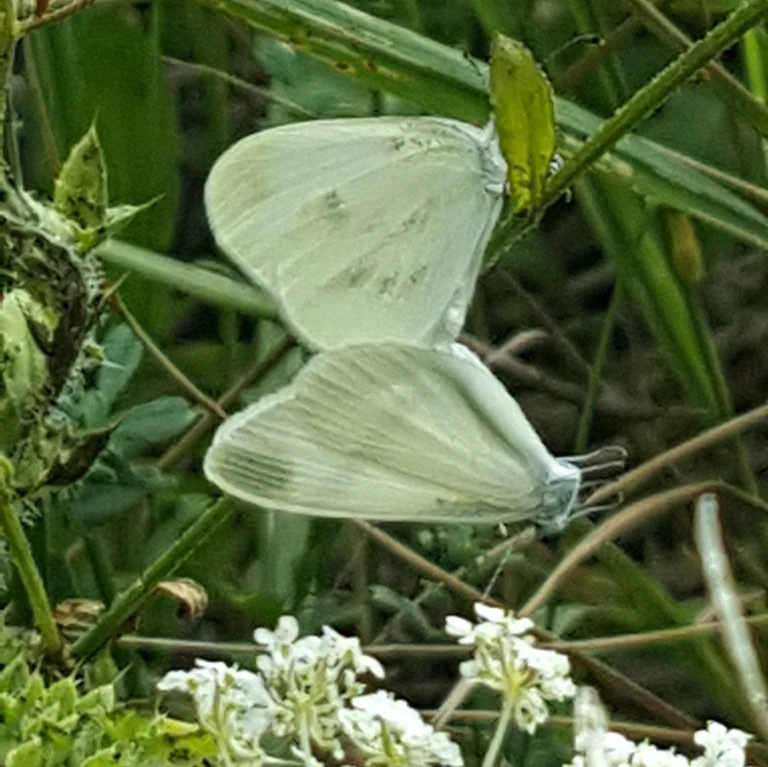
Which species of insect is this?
Leptidea sinapis/juvernica
